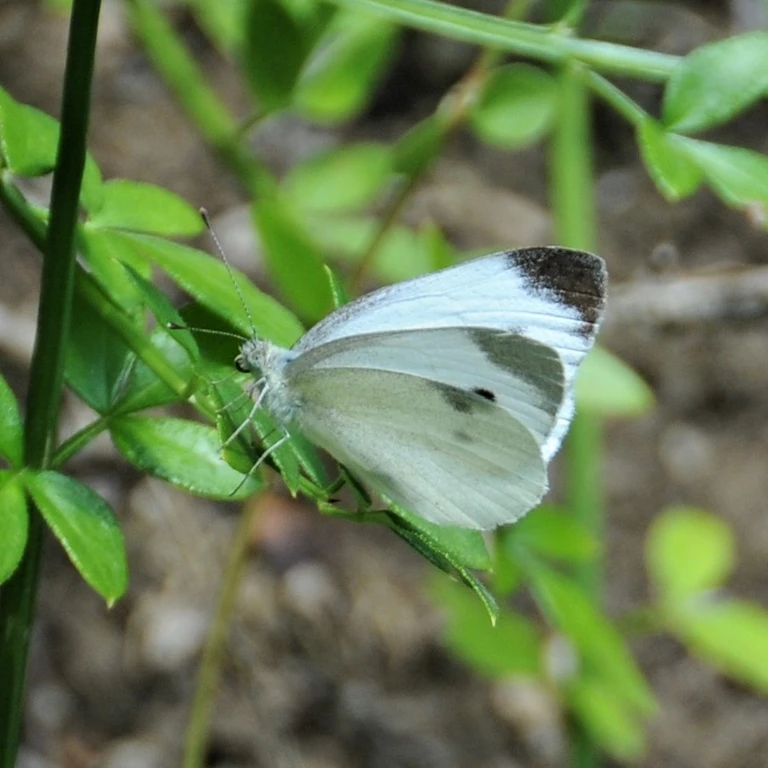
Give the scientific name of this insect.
Pieris mannii
